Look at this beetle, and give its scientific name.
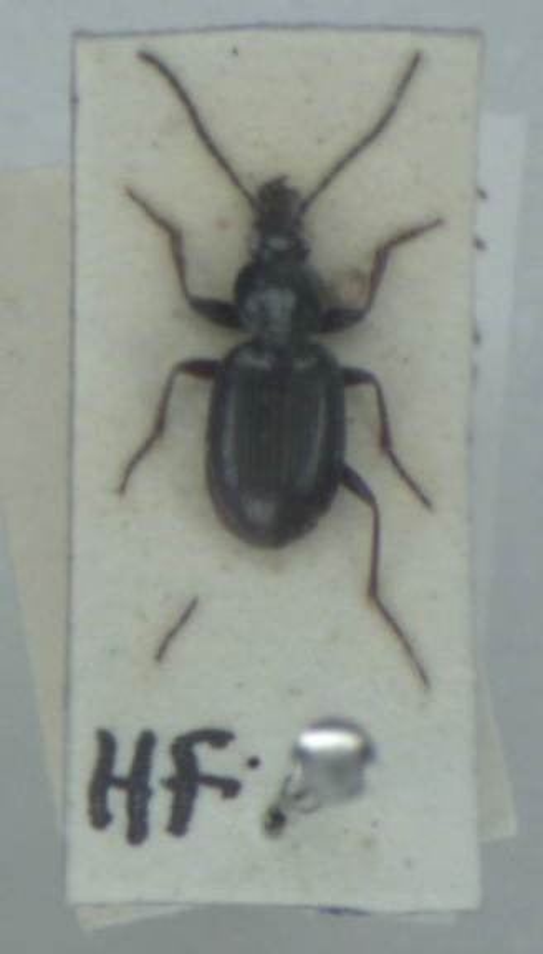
Agonum fuliginosum
